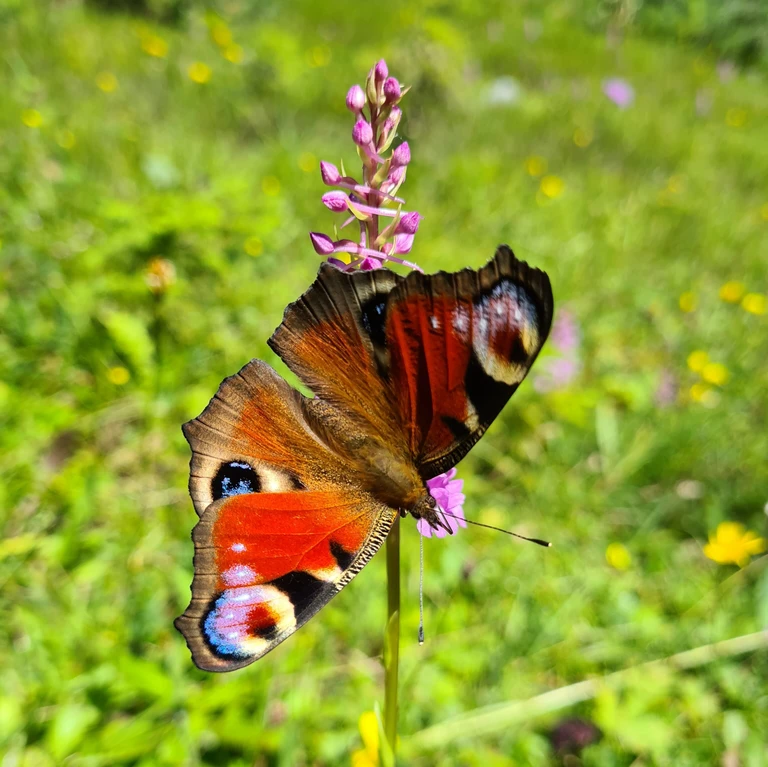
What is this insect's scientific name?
Aglais io
